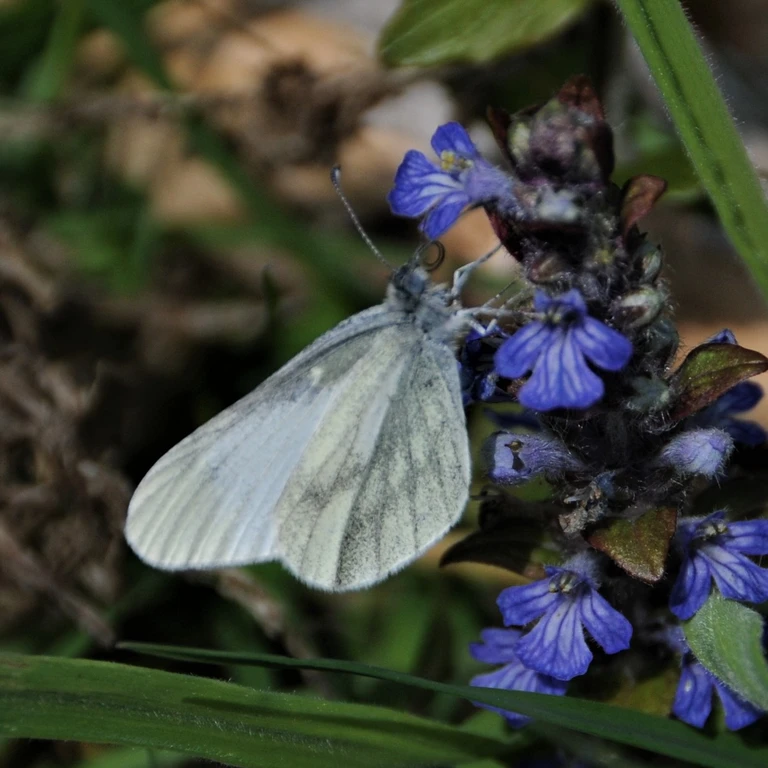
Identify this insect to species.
Leptidea sinapis/juvernica
